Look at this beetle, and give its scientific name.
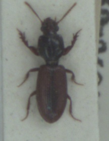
Clivina collaris
